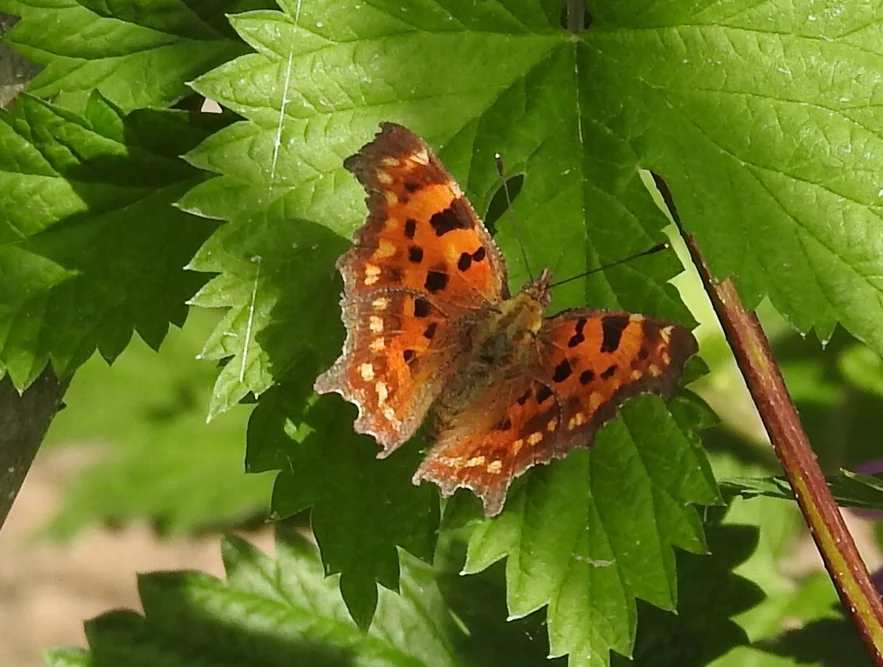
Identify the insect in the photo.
Polygonia c-album
